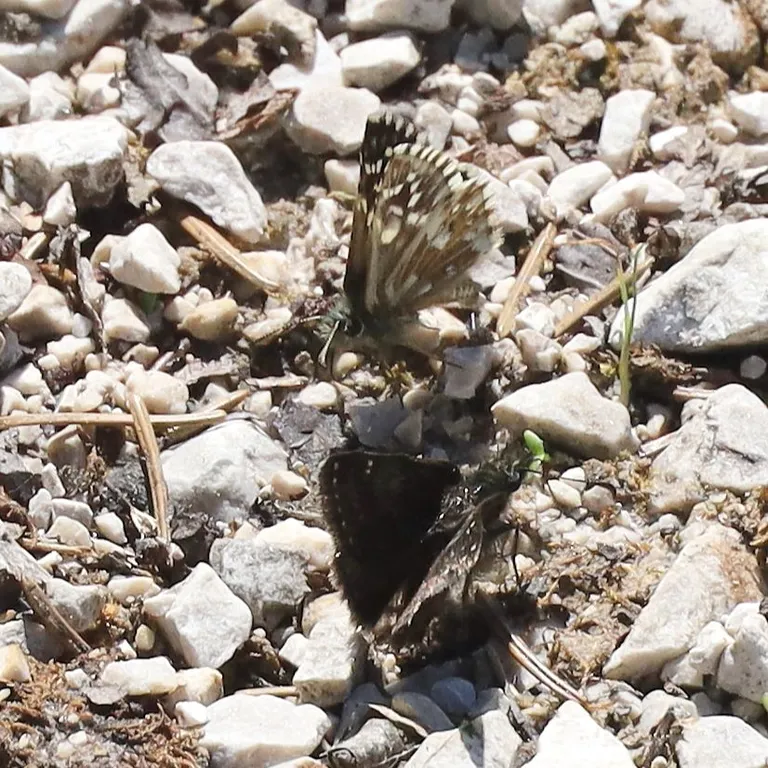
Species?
Pyrgus malvae
